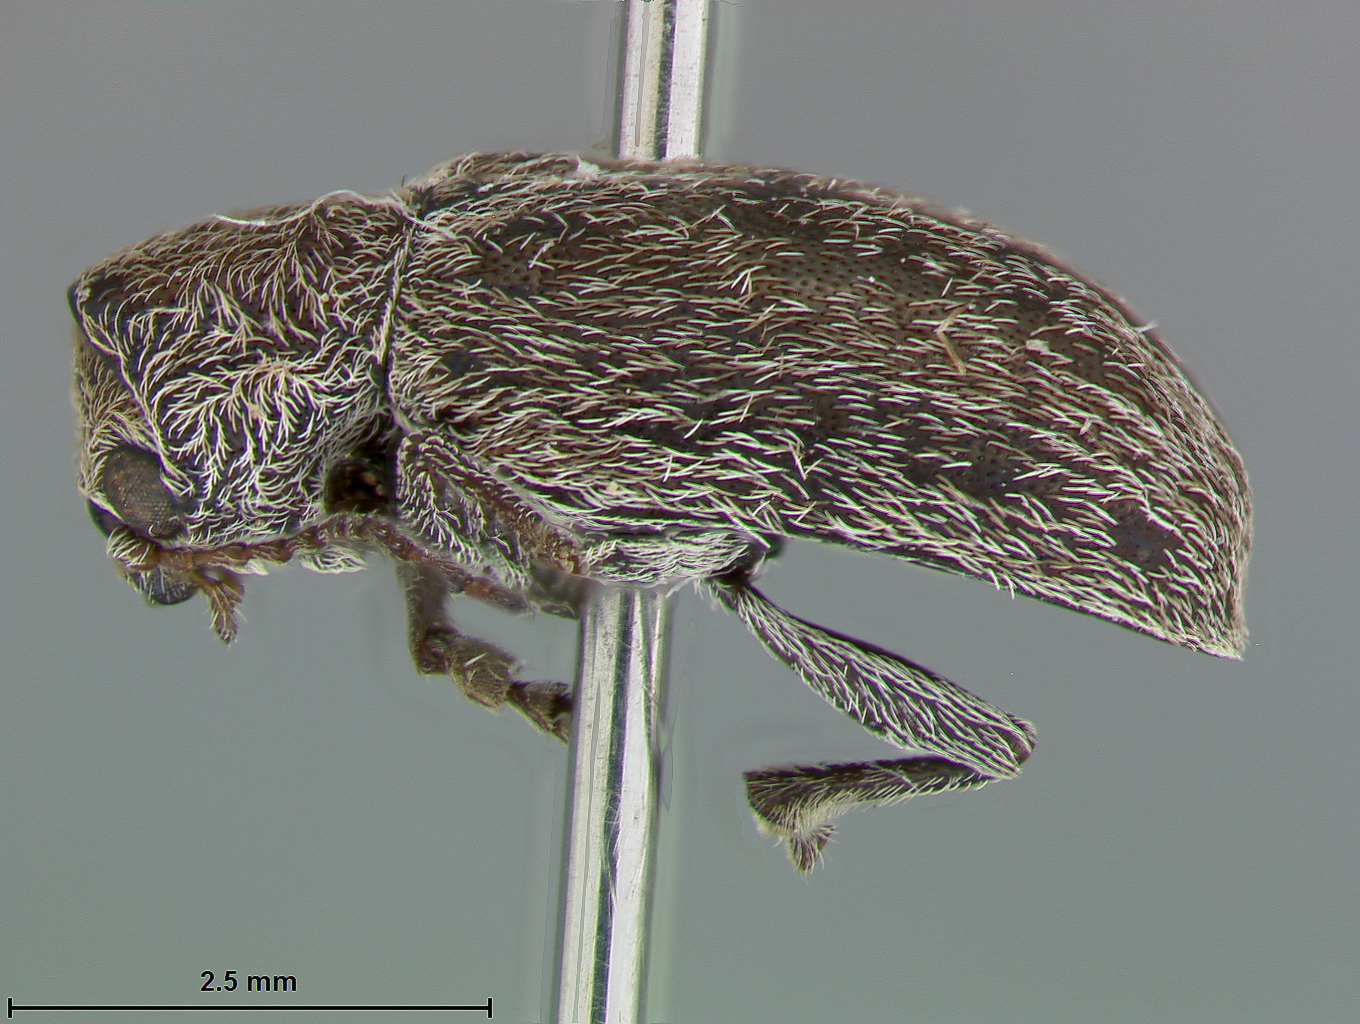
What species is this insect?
Glyptoscelis septentrionalis
